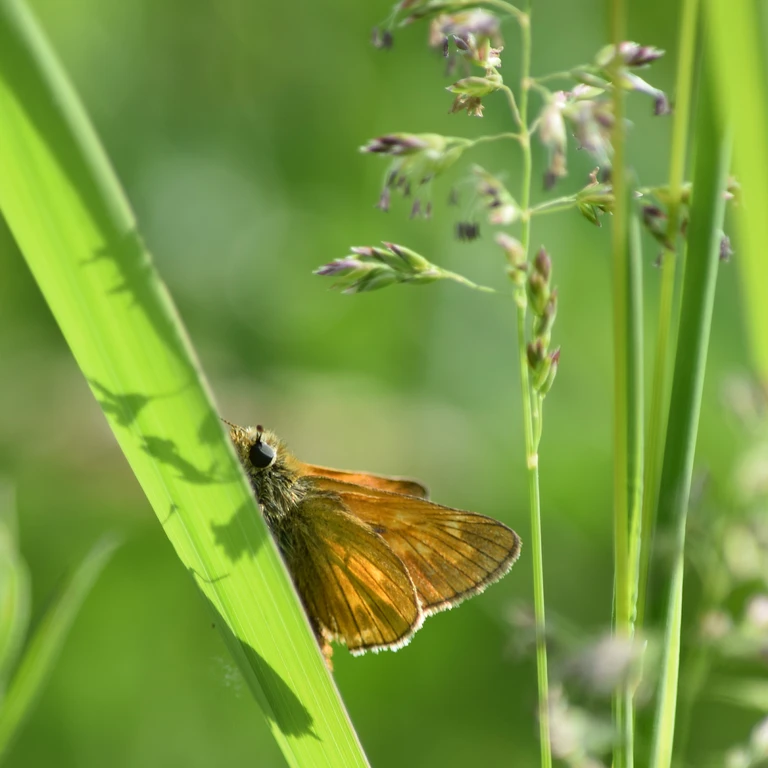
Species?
Ochlodes sylvanus (also Ochlodes venata)
